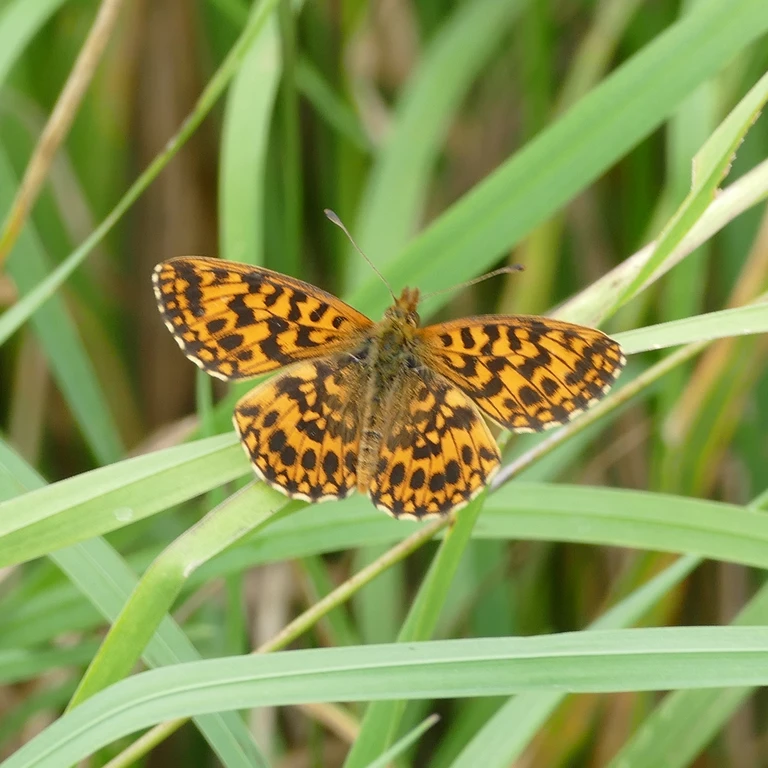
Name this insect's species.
Boloria dia
